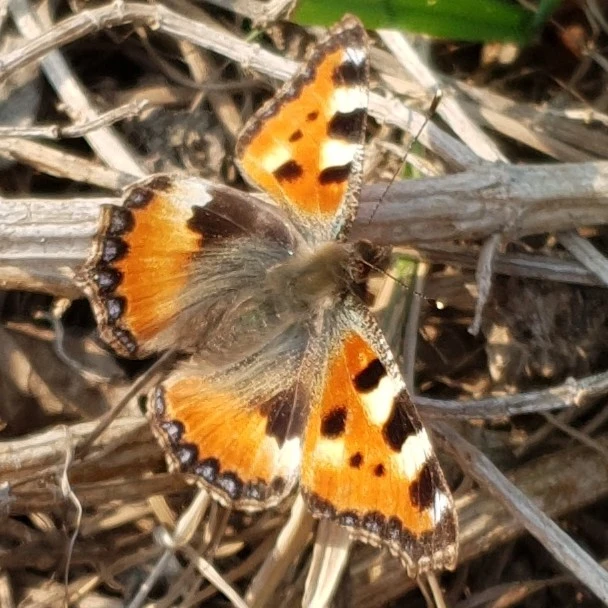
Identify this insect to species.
Aglais urticae
